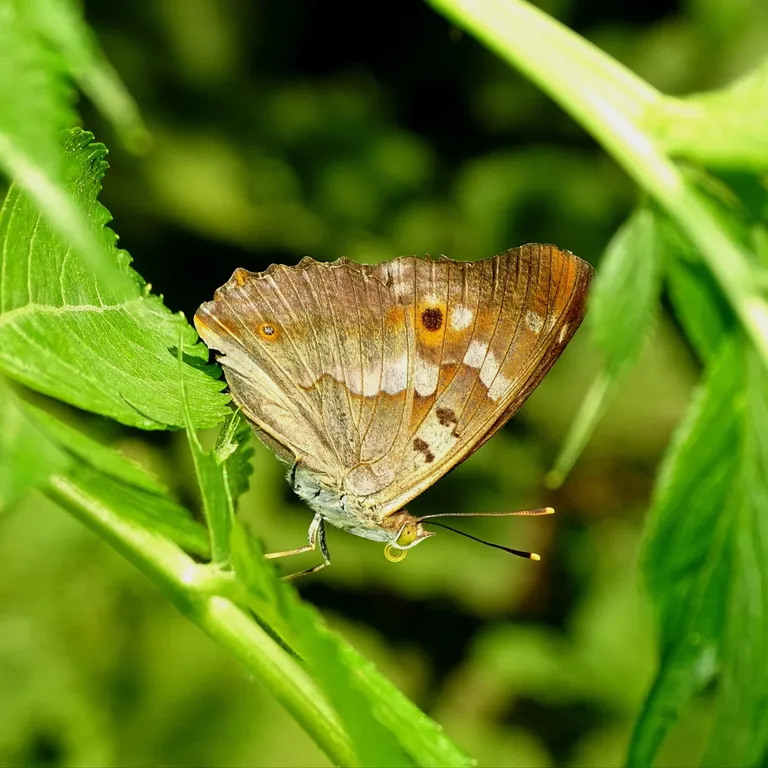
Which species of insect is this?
Apatura ilia
